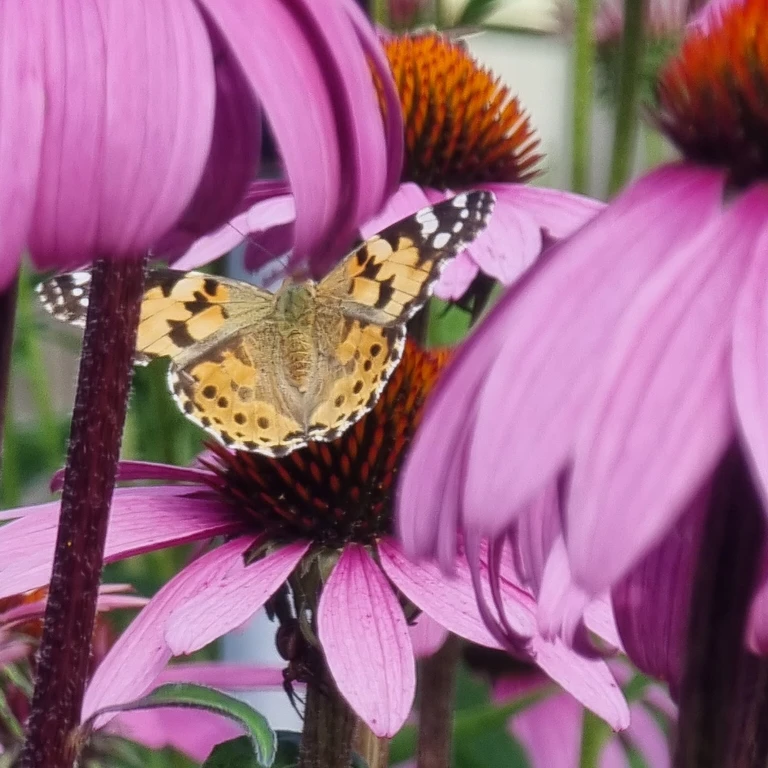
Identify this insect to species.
Vanessa cardui
